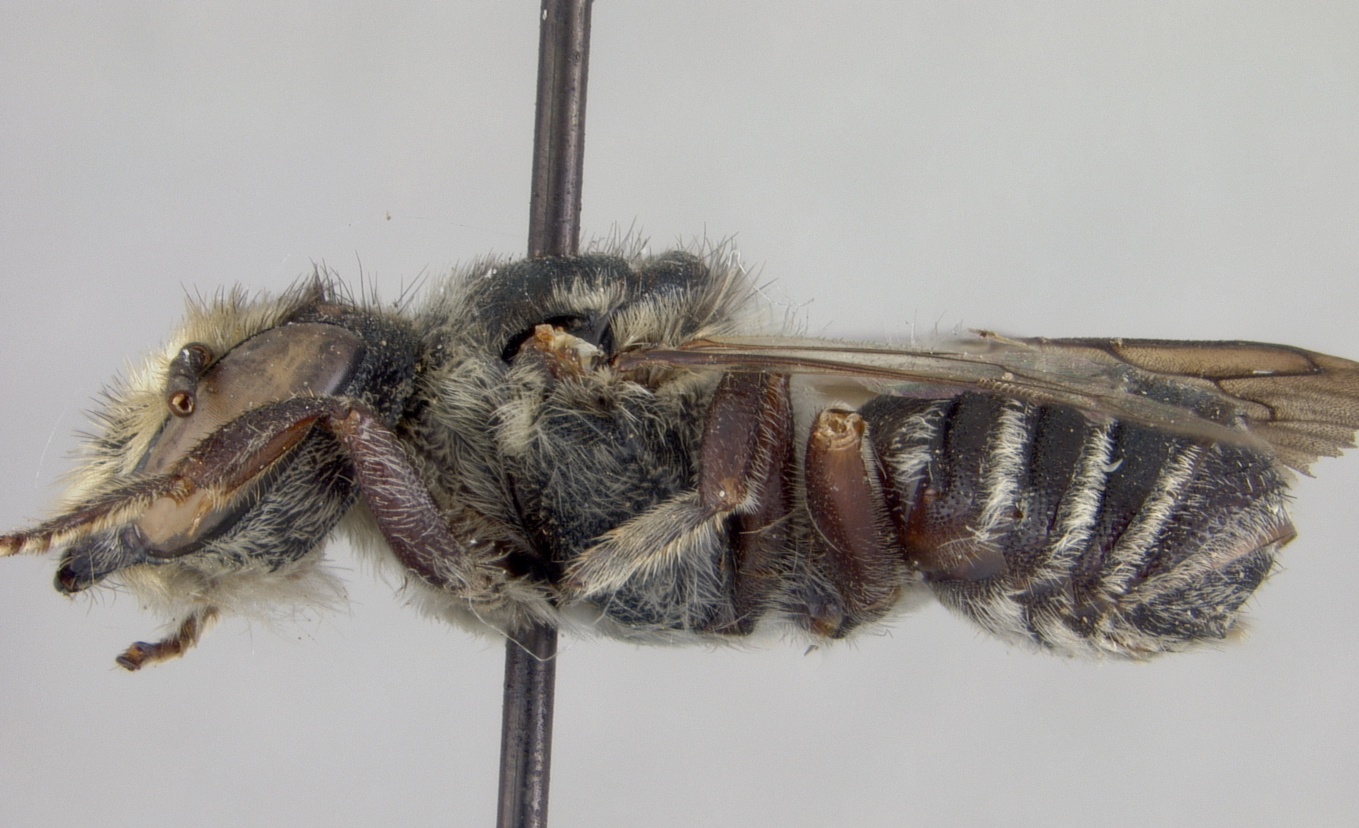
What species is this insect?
Megachile sejuncta
